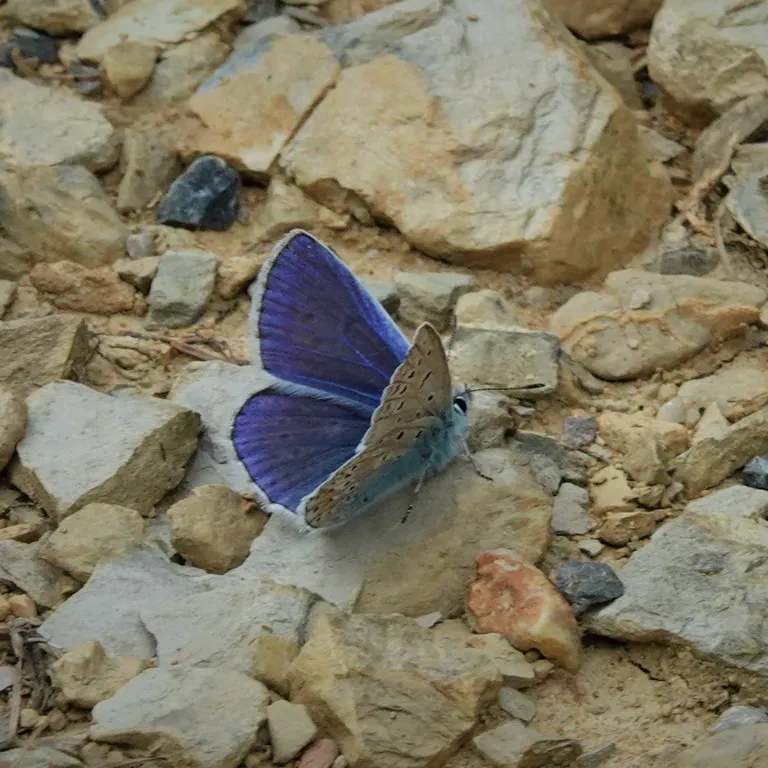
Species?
Polyommatus icarus
